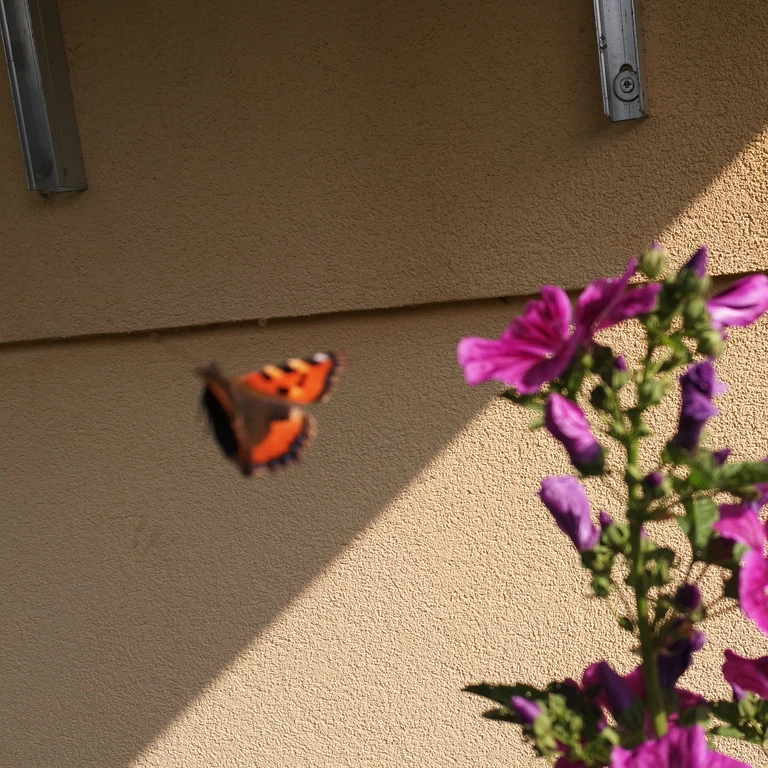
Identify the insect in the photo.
Aglais urticae
